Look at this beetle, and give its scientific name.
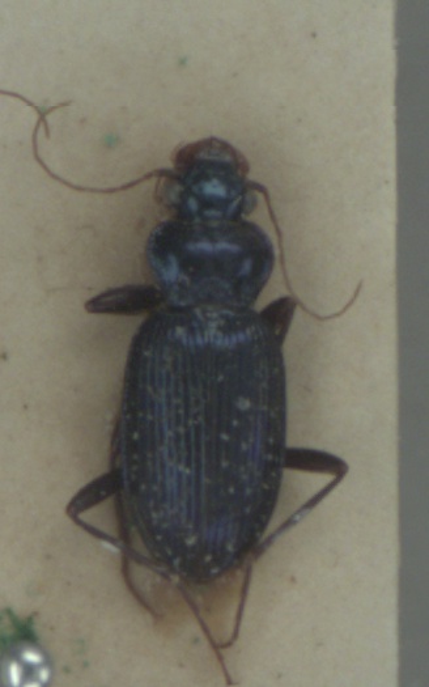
Leistus spinibarbis
